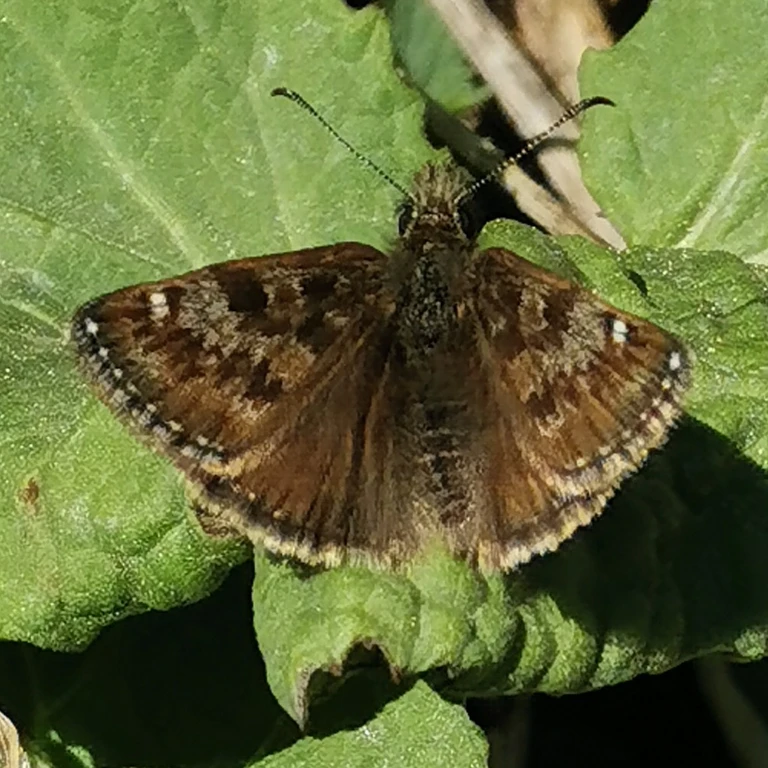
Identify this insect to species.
Erynnis tages
